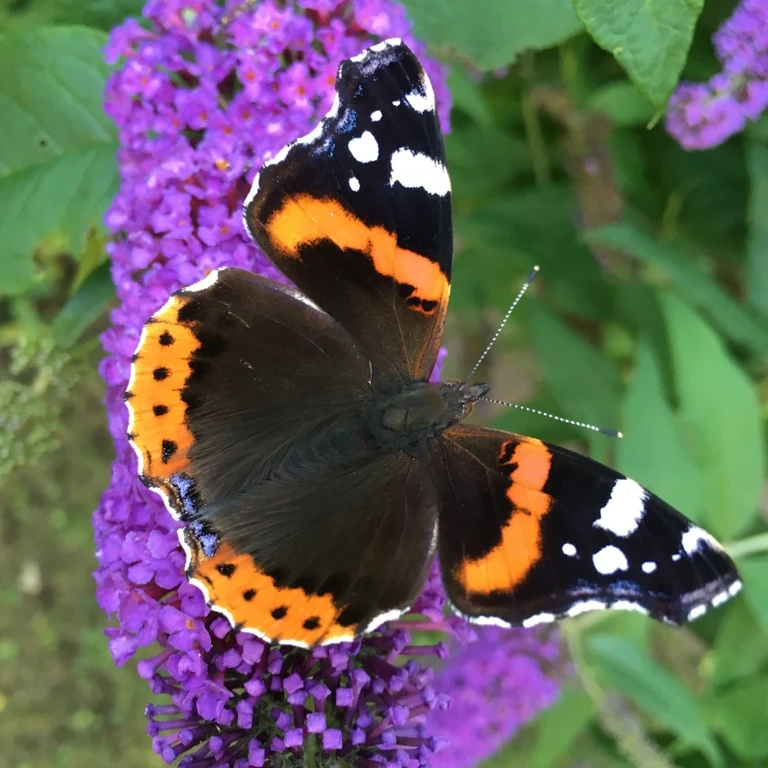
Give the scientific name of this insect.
Vanessa atalanta
